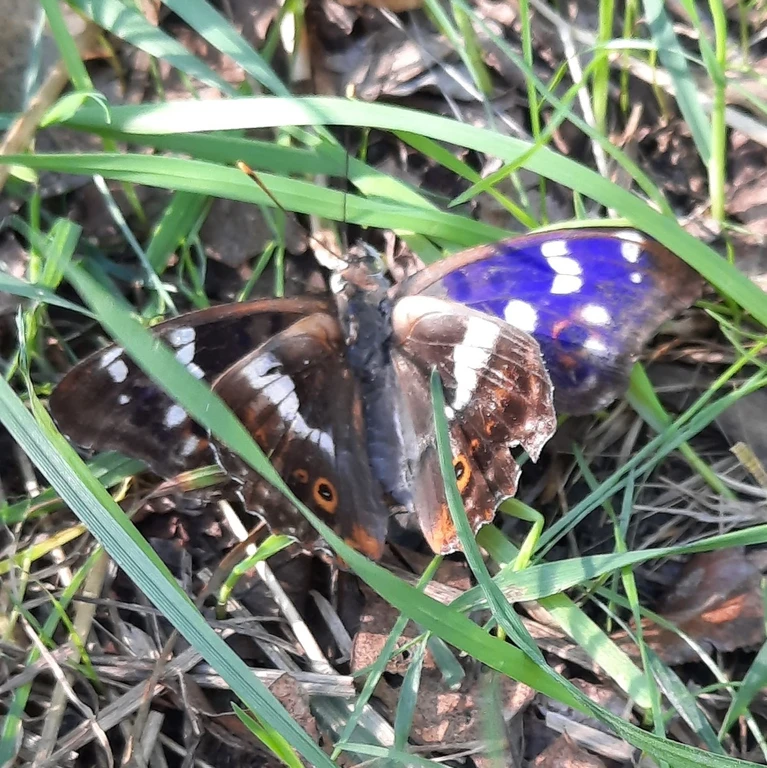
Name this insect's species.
Apatura ilia
